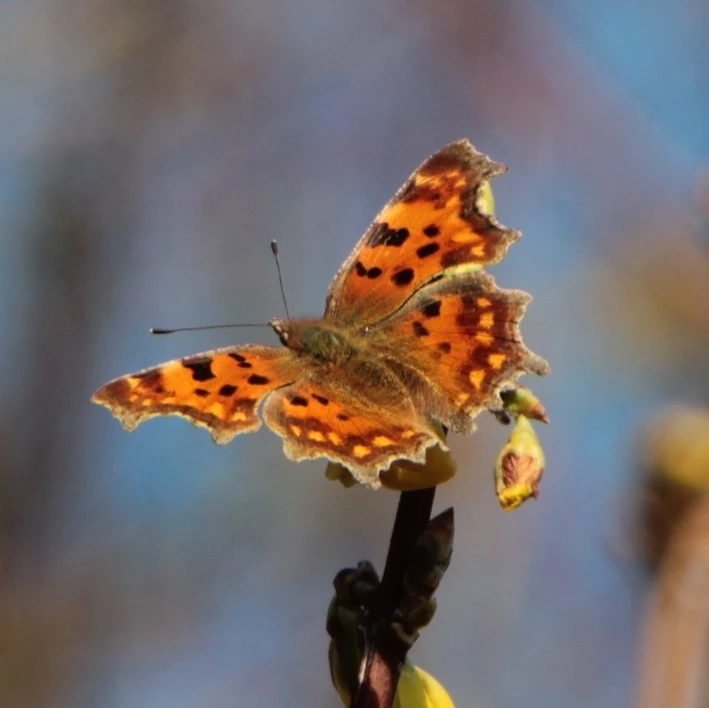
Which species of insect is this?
Polygonia c-album
